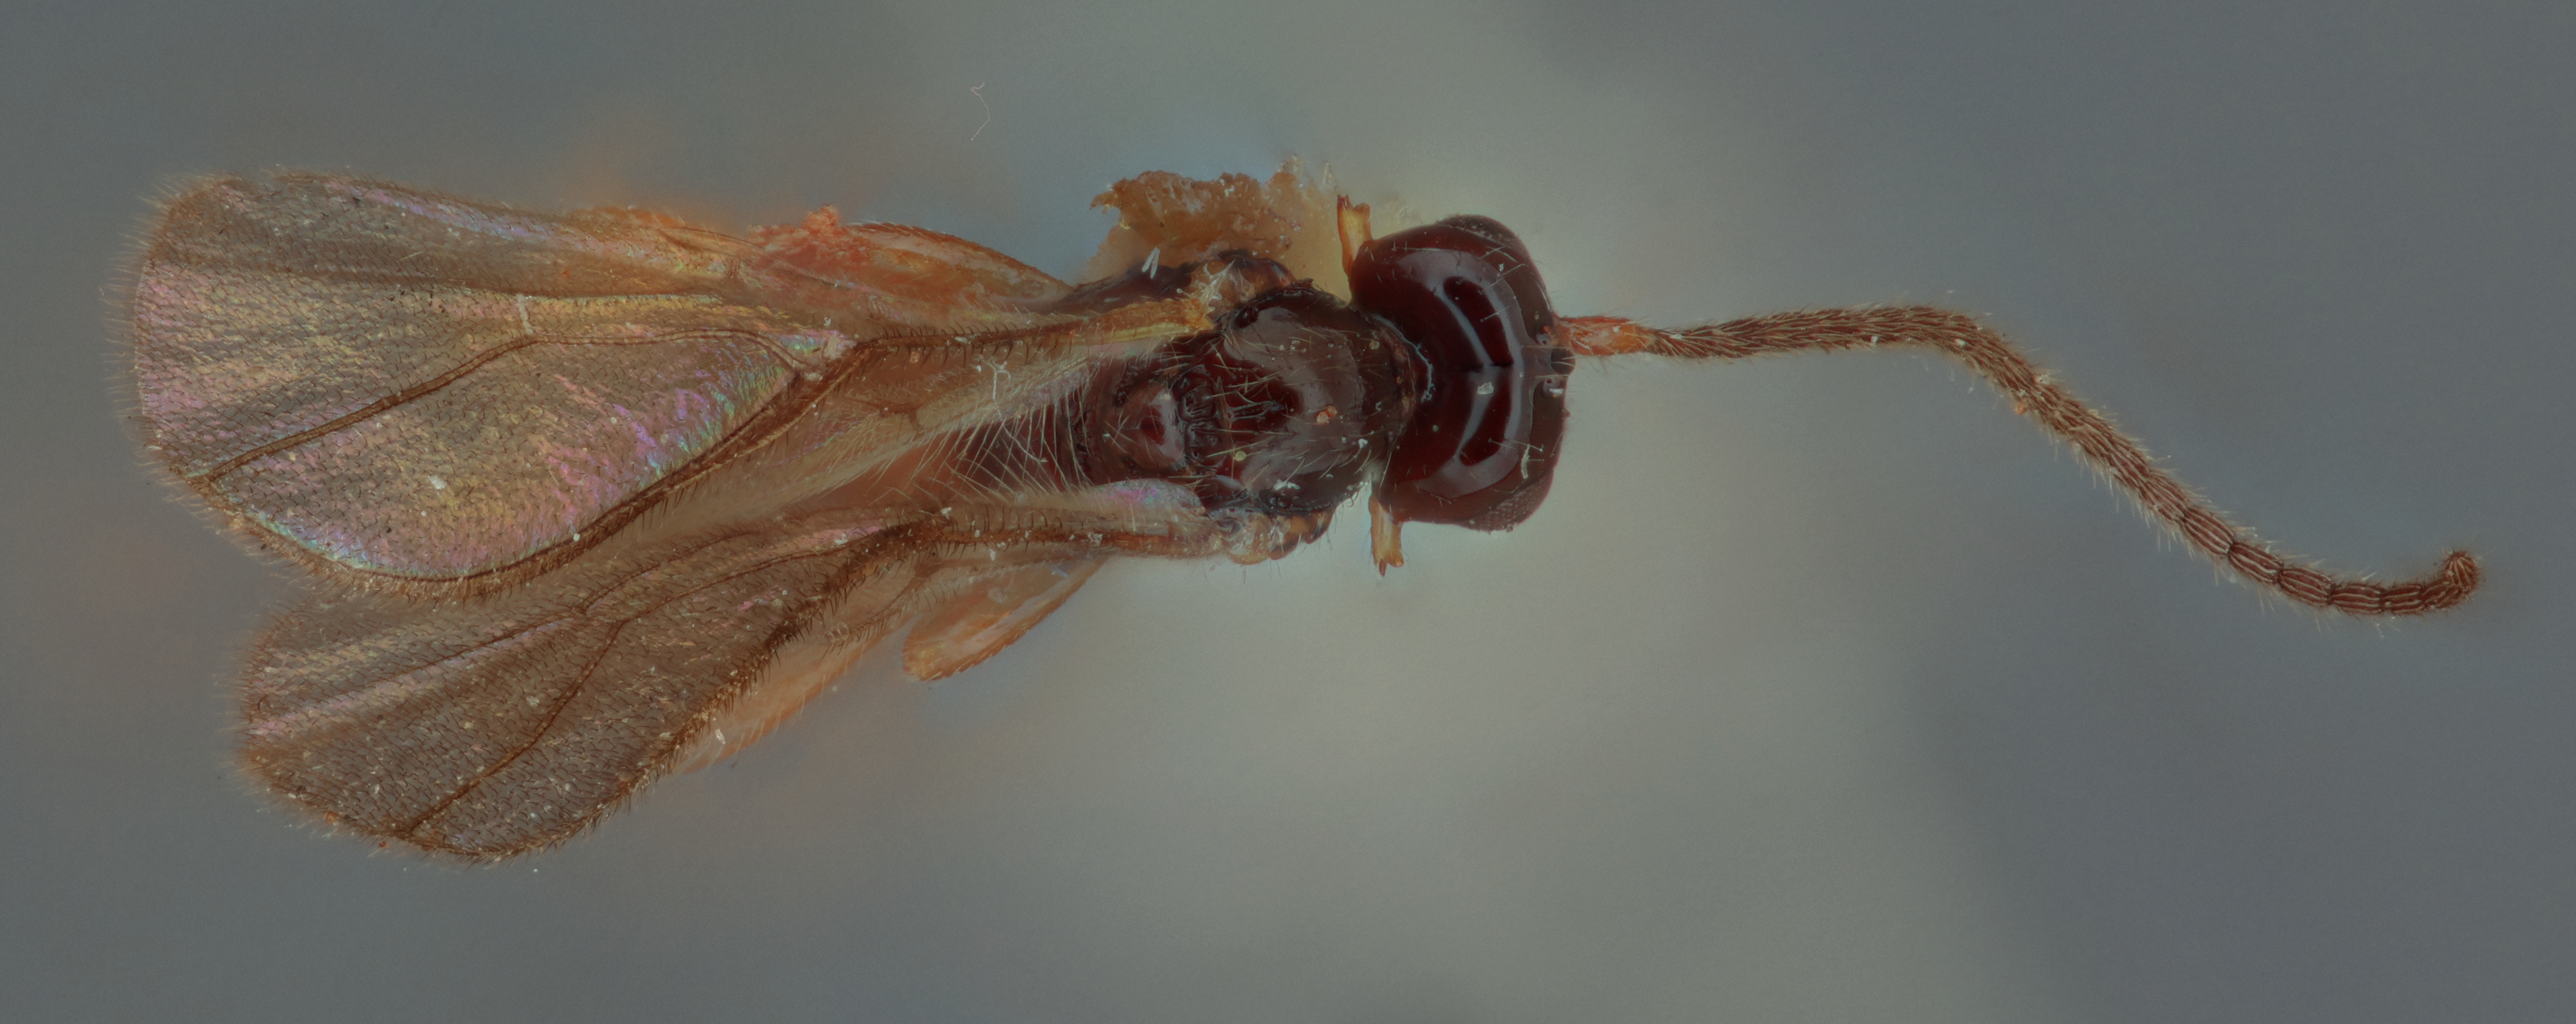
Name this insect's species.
Synaldis segmentata
